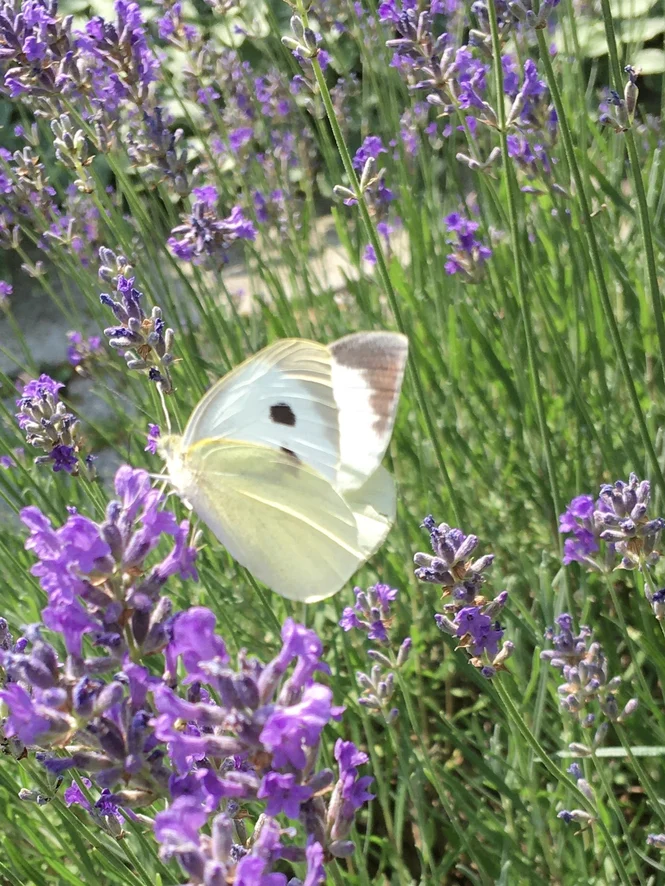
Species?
Pieris brassicae
